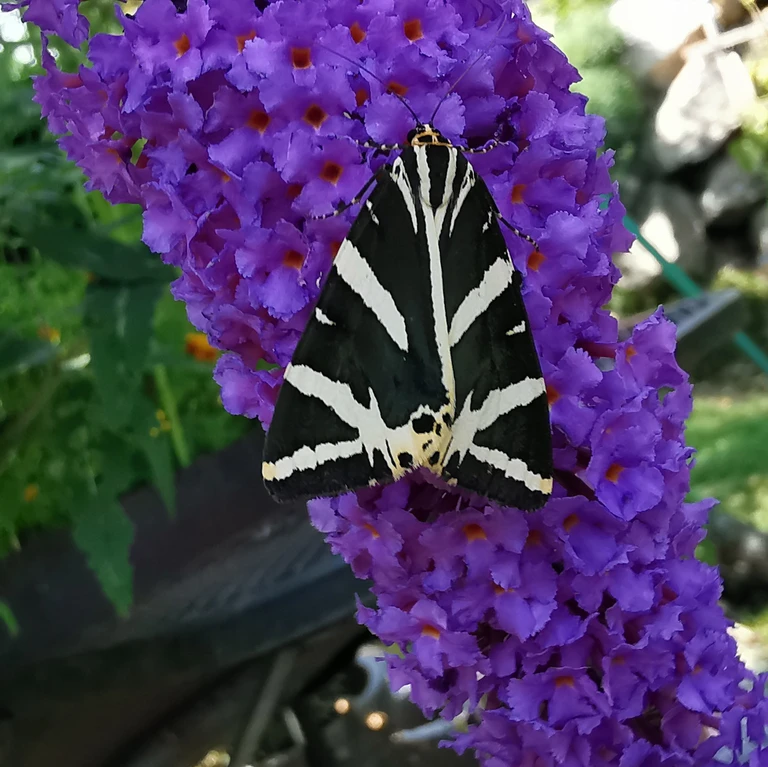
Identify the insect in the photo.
Euplagia quadripunctaria
